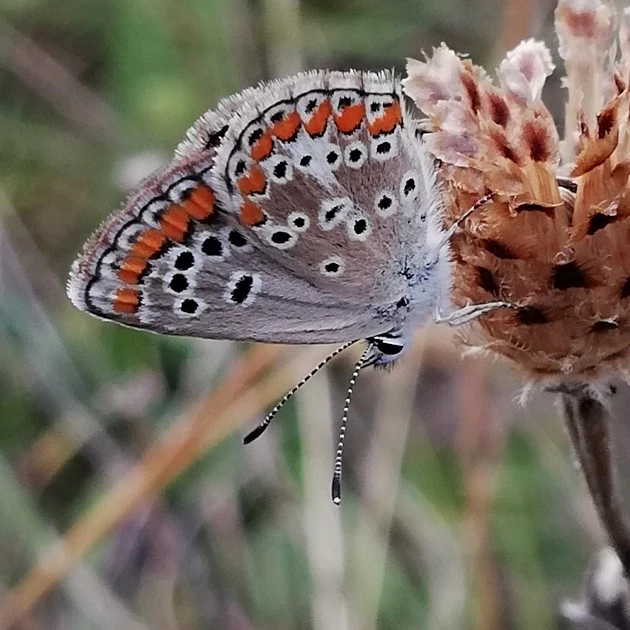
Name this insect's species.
Aricia agestis/artaxerxes
